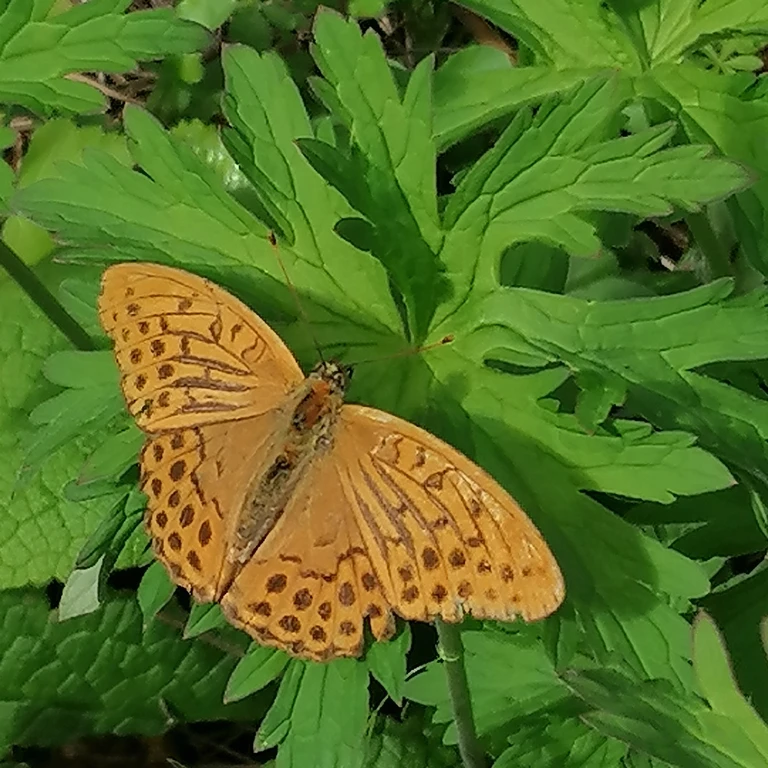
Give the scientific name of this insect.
Argynnis paphia
